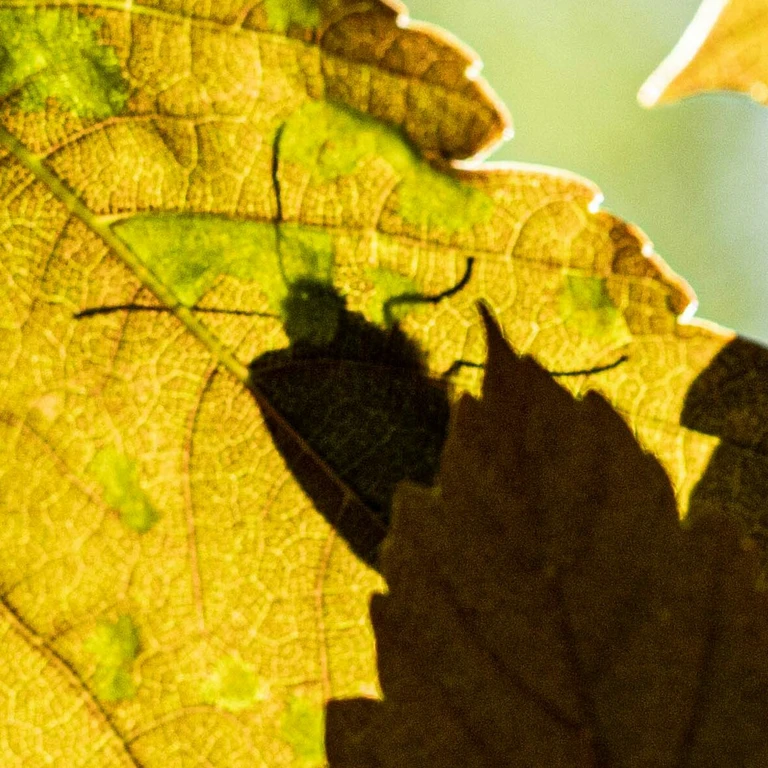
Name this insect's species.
Lopinga achine (also Pararge achine)
